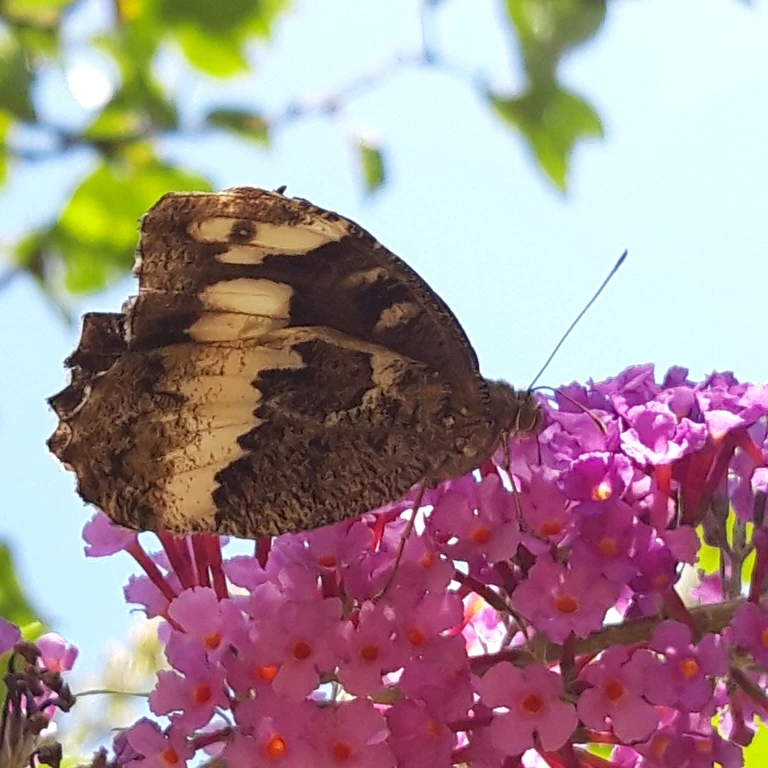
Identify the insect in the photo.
Brintesia circe
